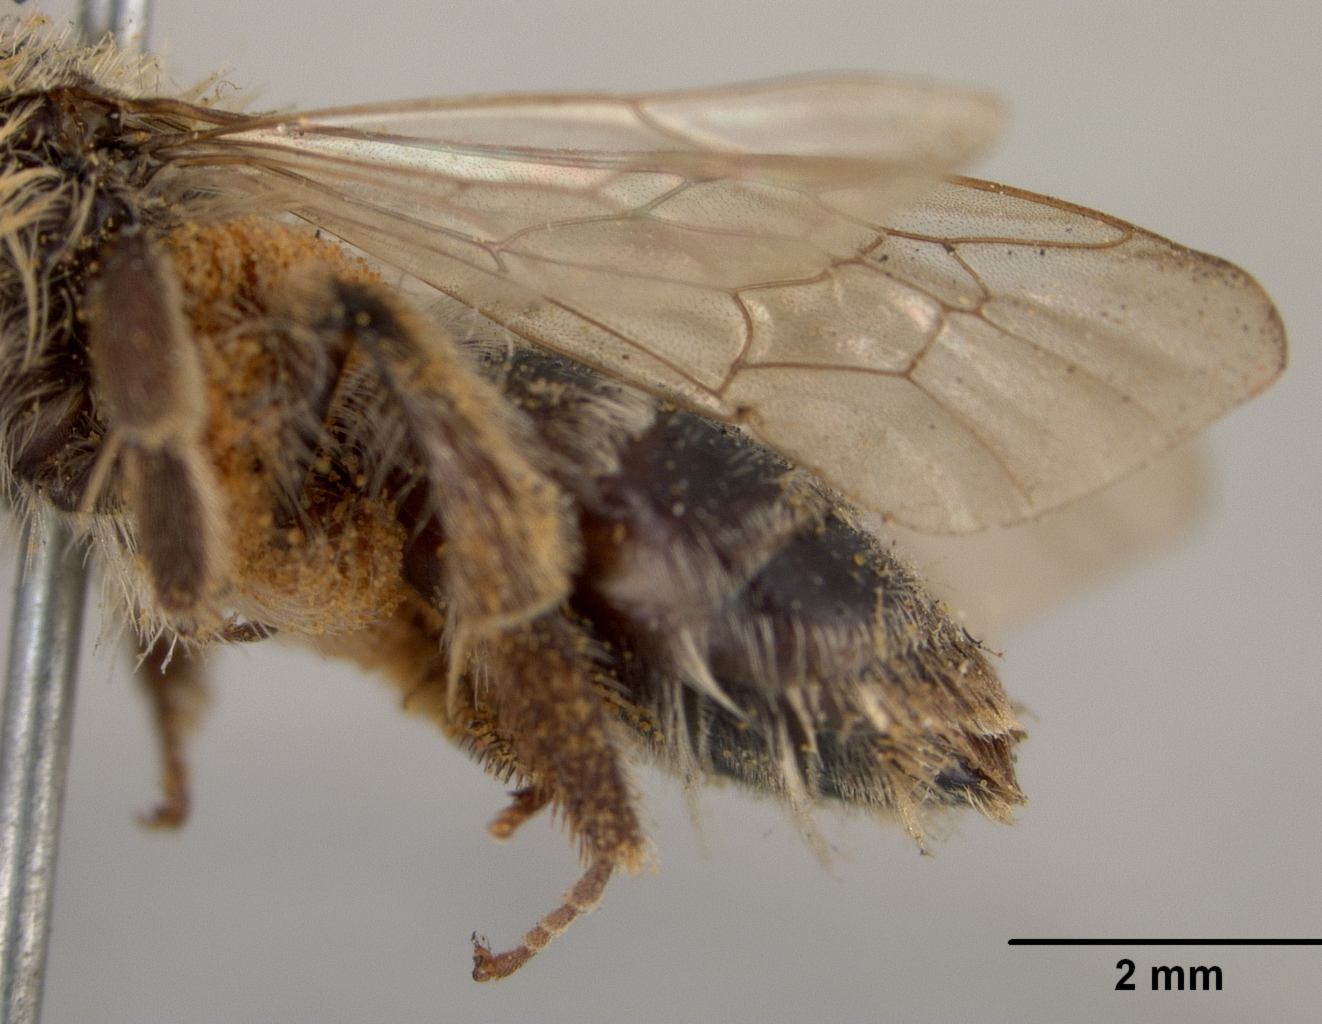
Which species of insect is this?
Andrena apacheorum
